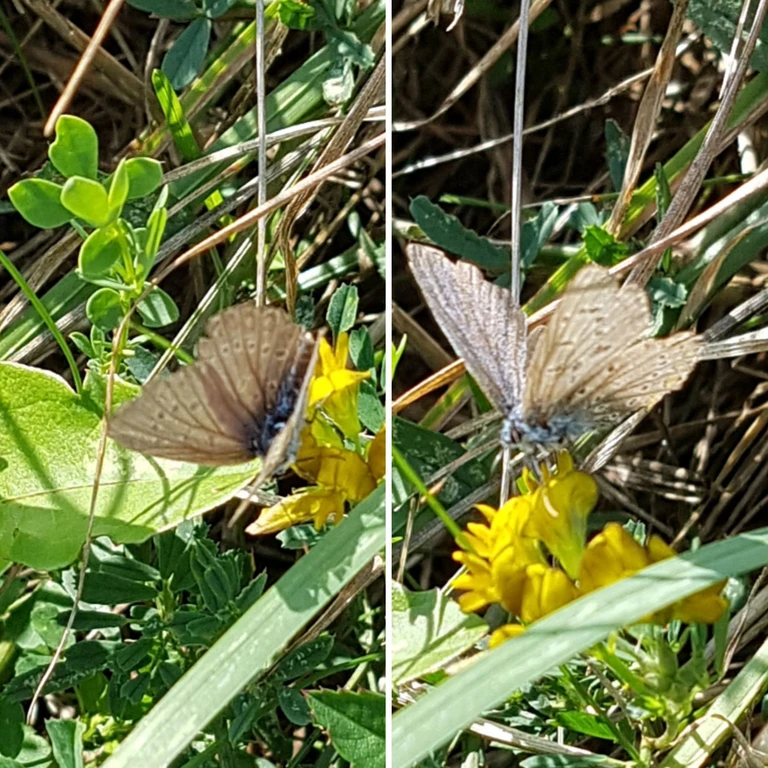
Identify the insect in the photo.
Polyommatus icarus
